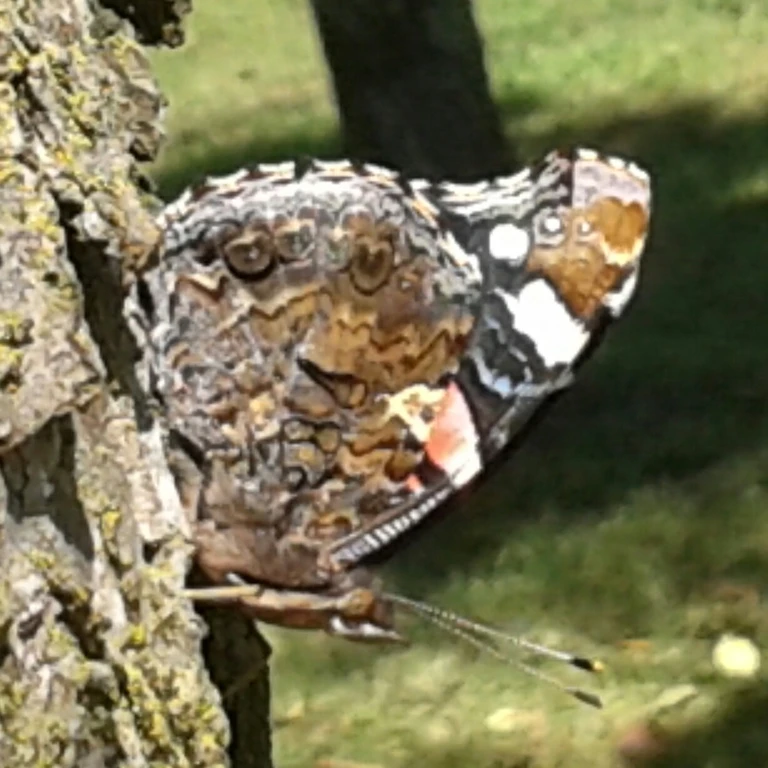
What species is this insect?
Vanessa atalanta
